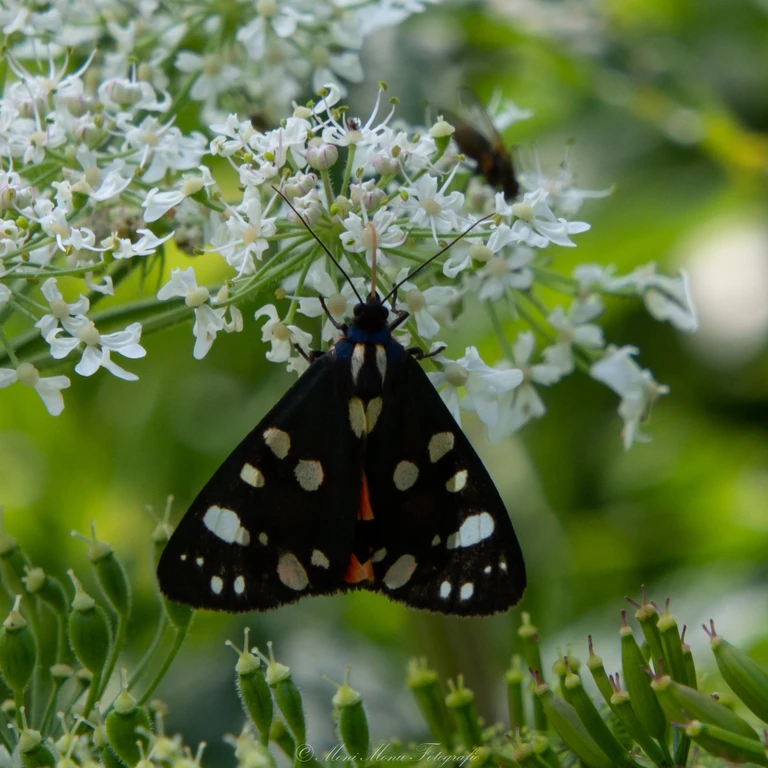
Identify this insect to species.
Callimorpha dominula
